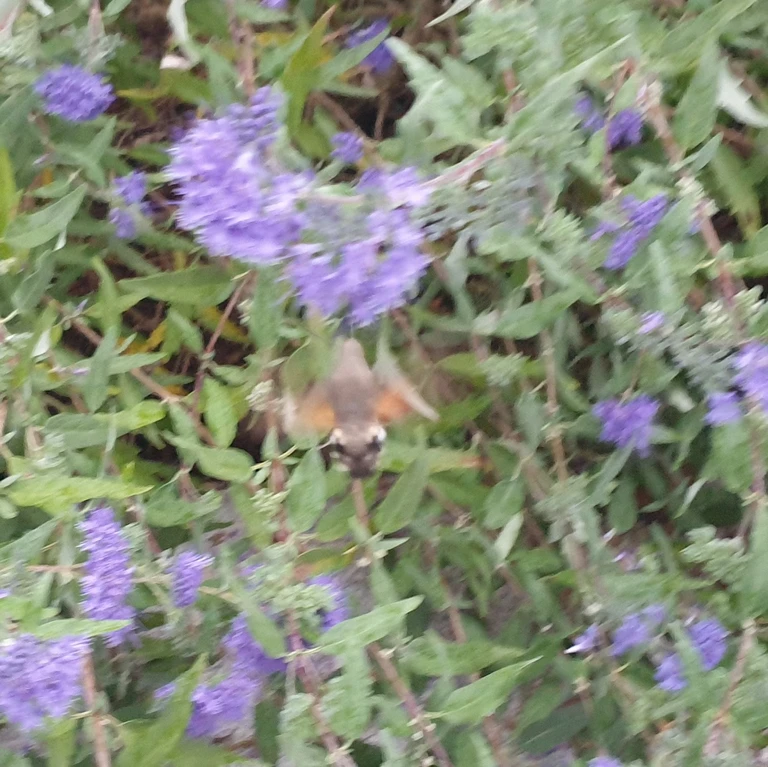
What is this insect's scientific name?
Macroglossum stellatarum
